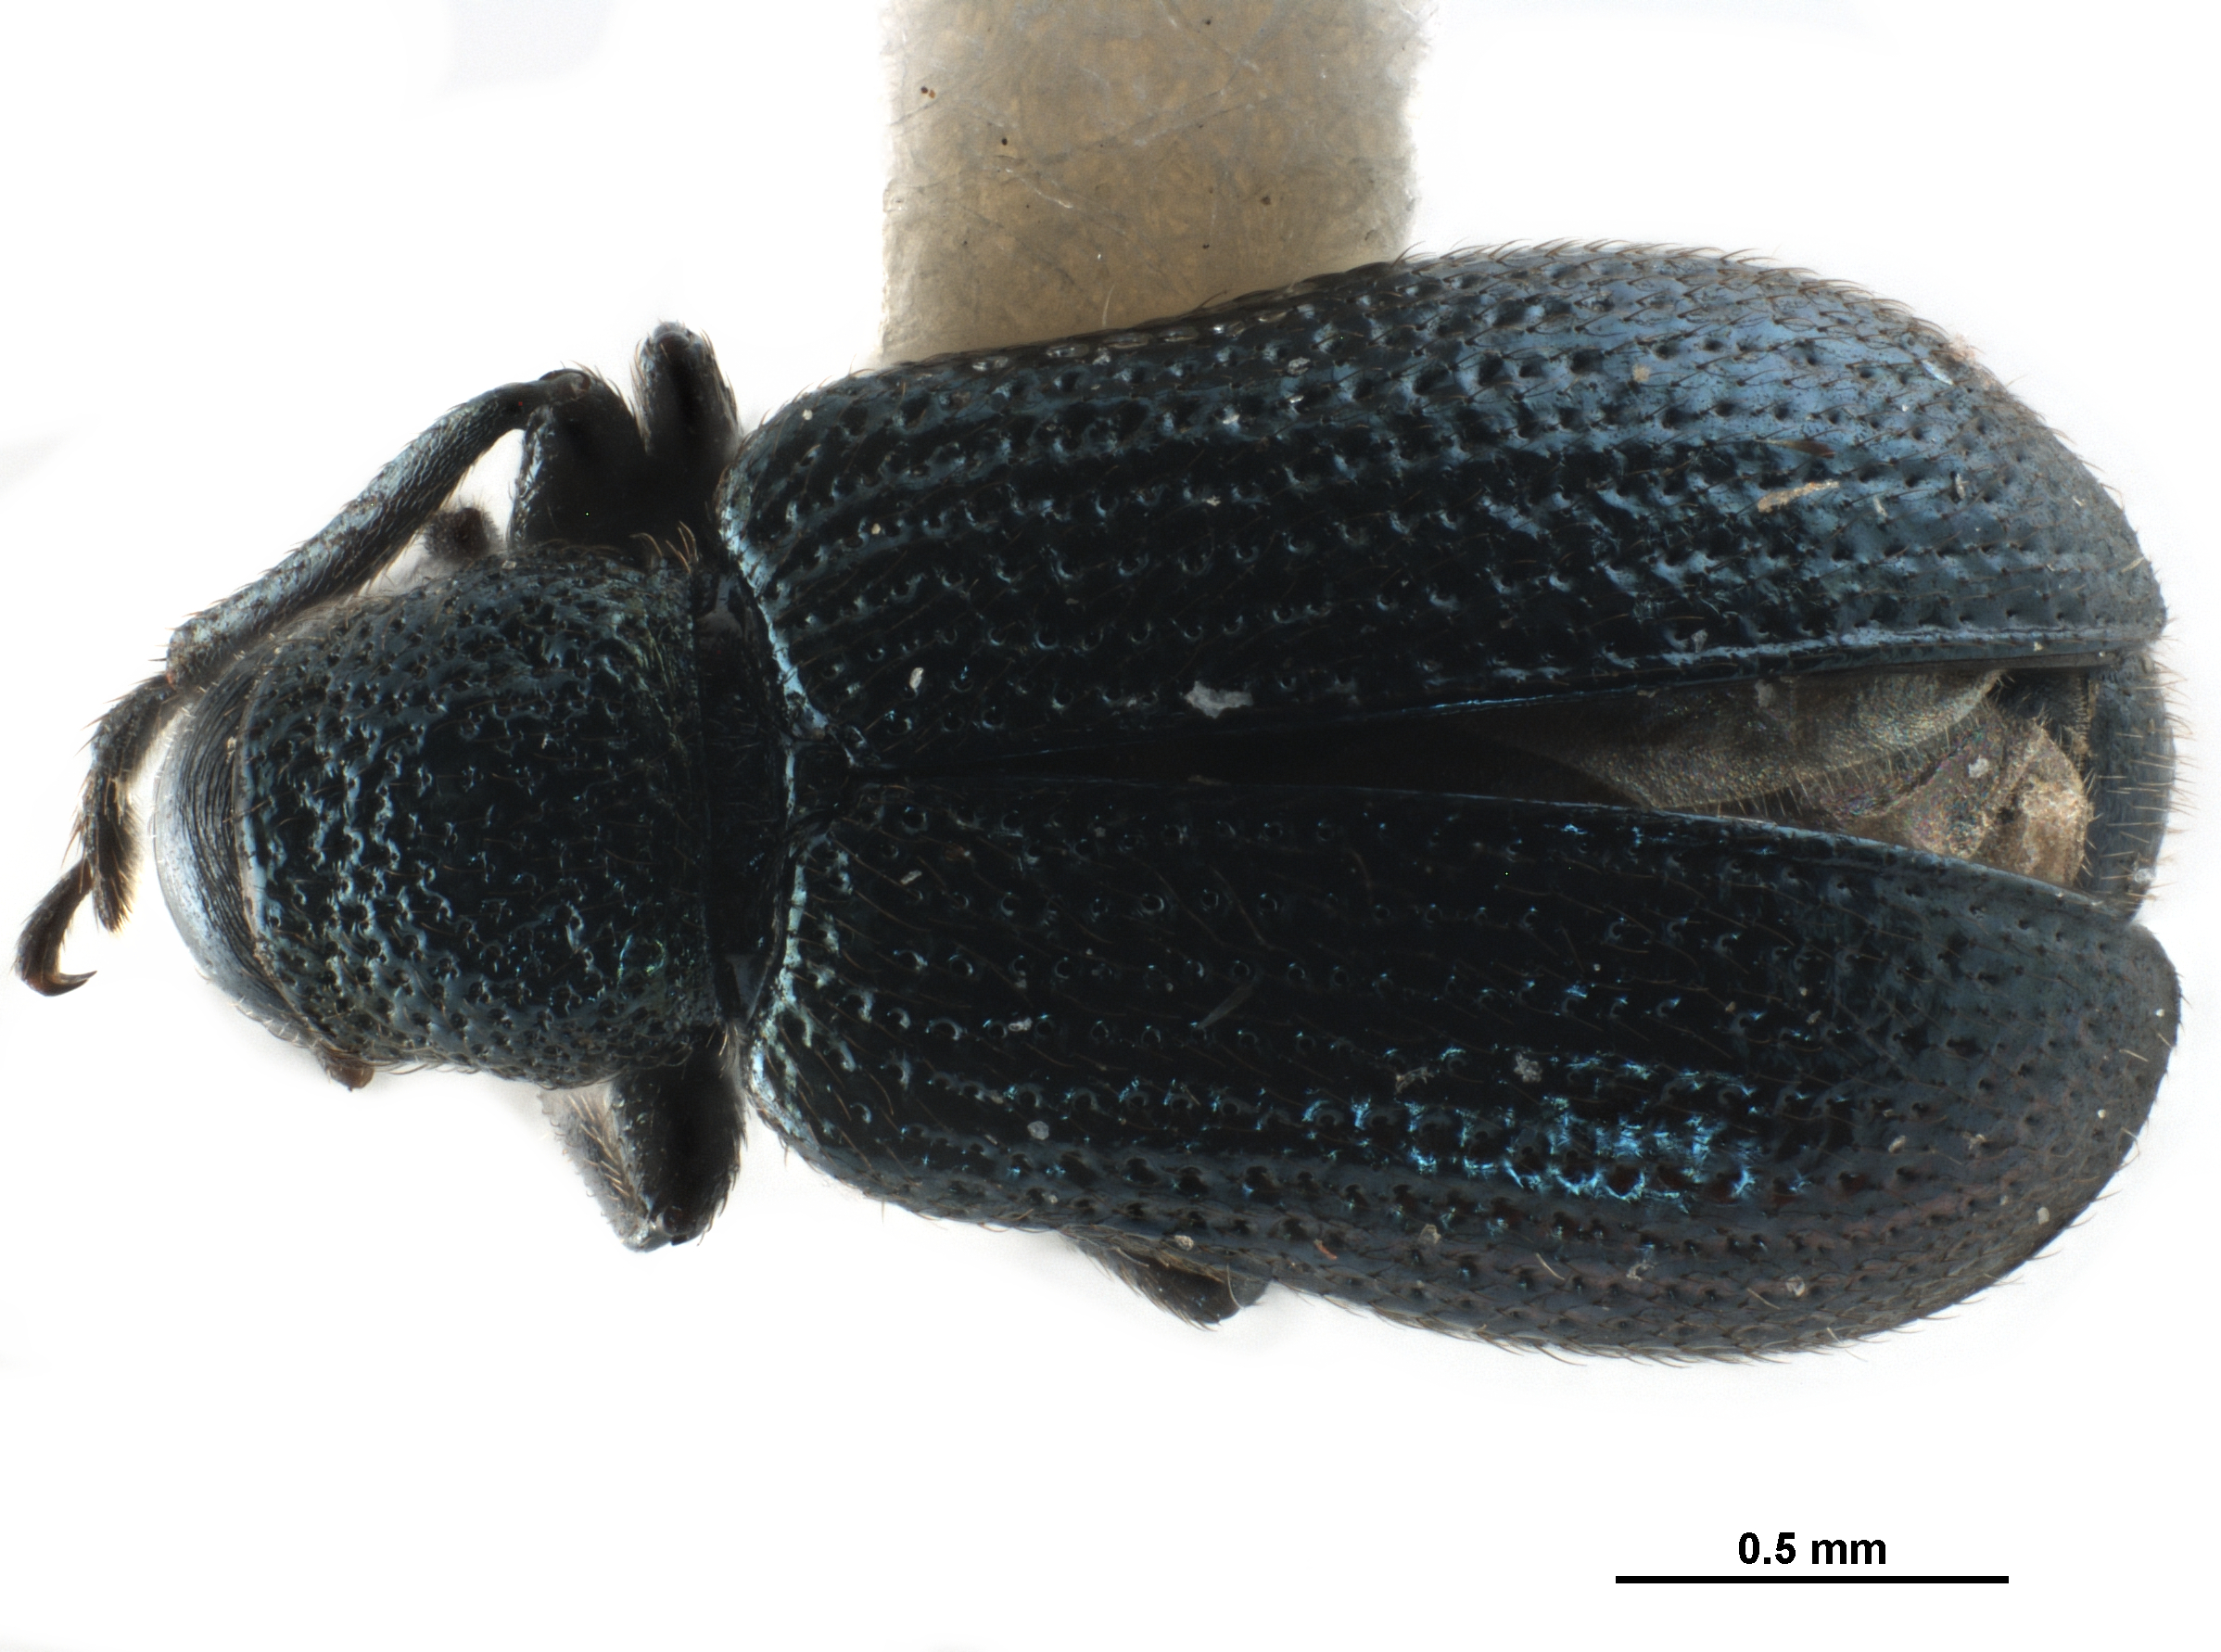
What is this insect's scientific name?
Pselaphorhynchites cyanellus
